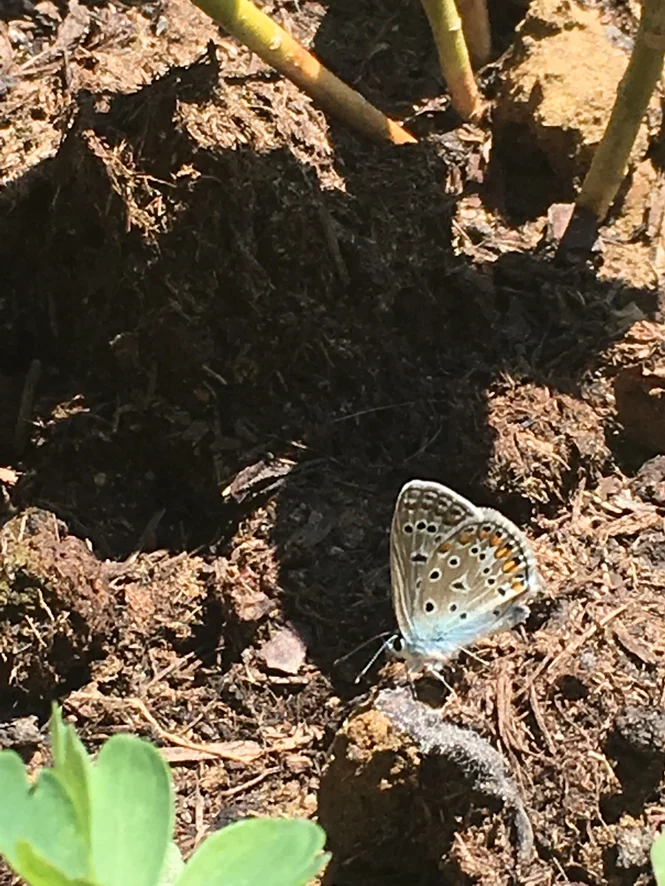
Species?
Polyommatus icarus
